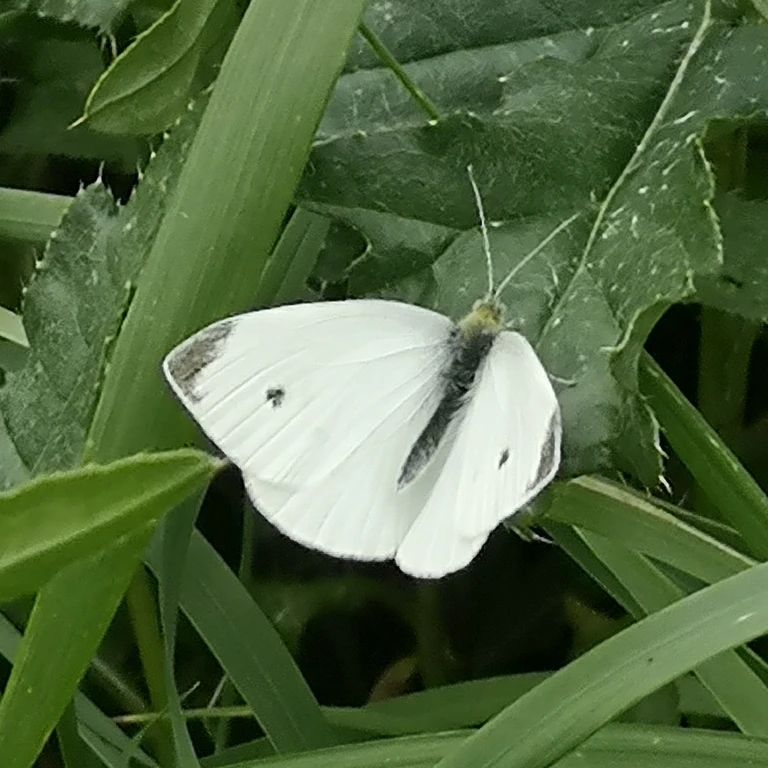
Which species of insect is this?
Pieris rapae
